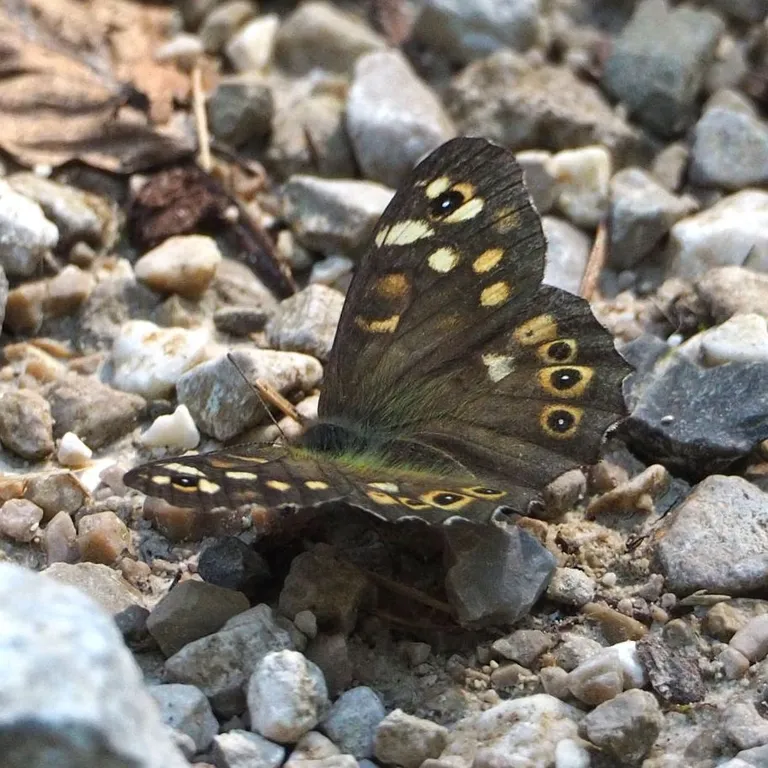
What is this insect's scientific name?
Pararge aegeria
